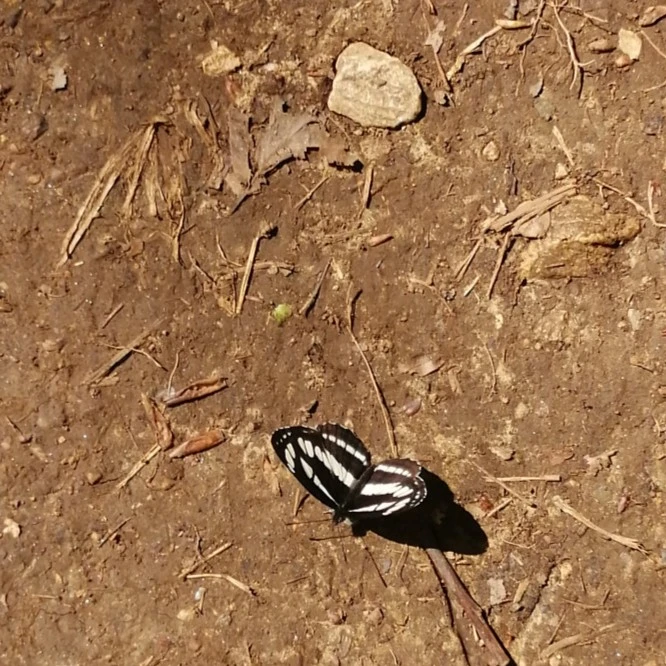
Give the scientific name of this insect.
Neptis sappho
